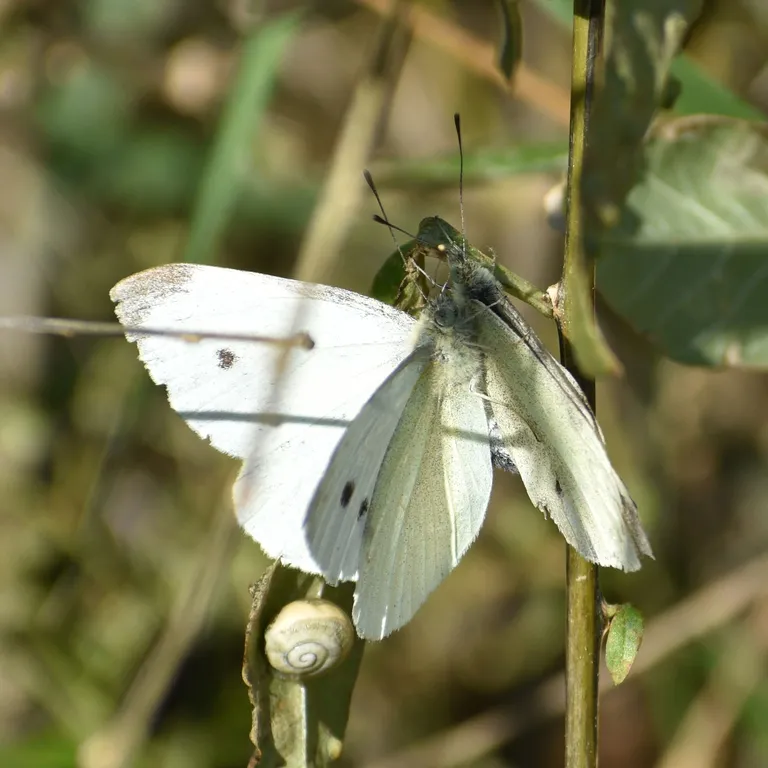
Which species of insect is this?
Pieris rapae
